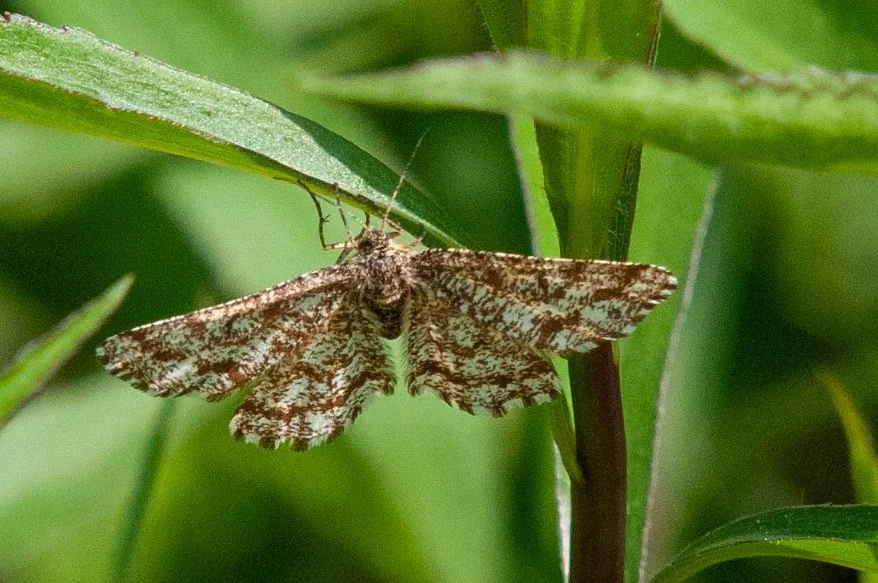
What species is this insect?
Ematurga atomaria
